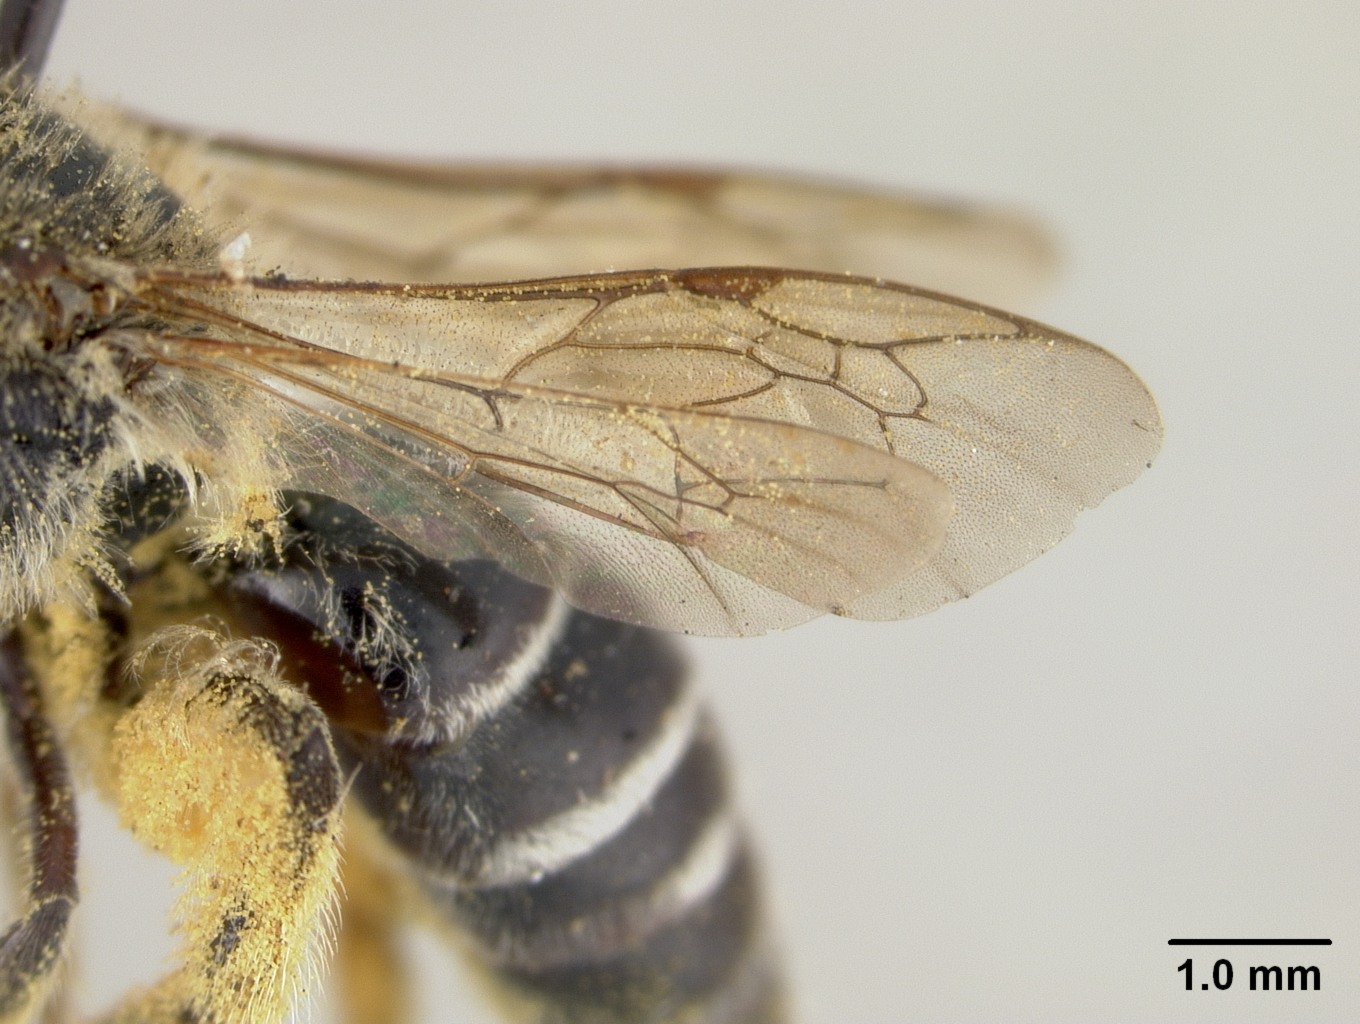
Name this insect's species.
Colletes ilicis
